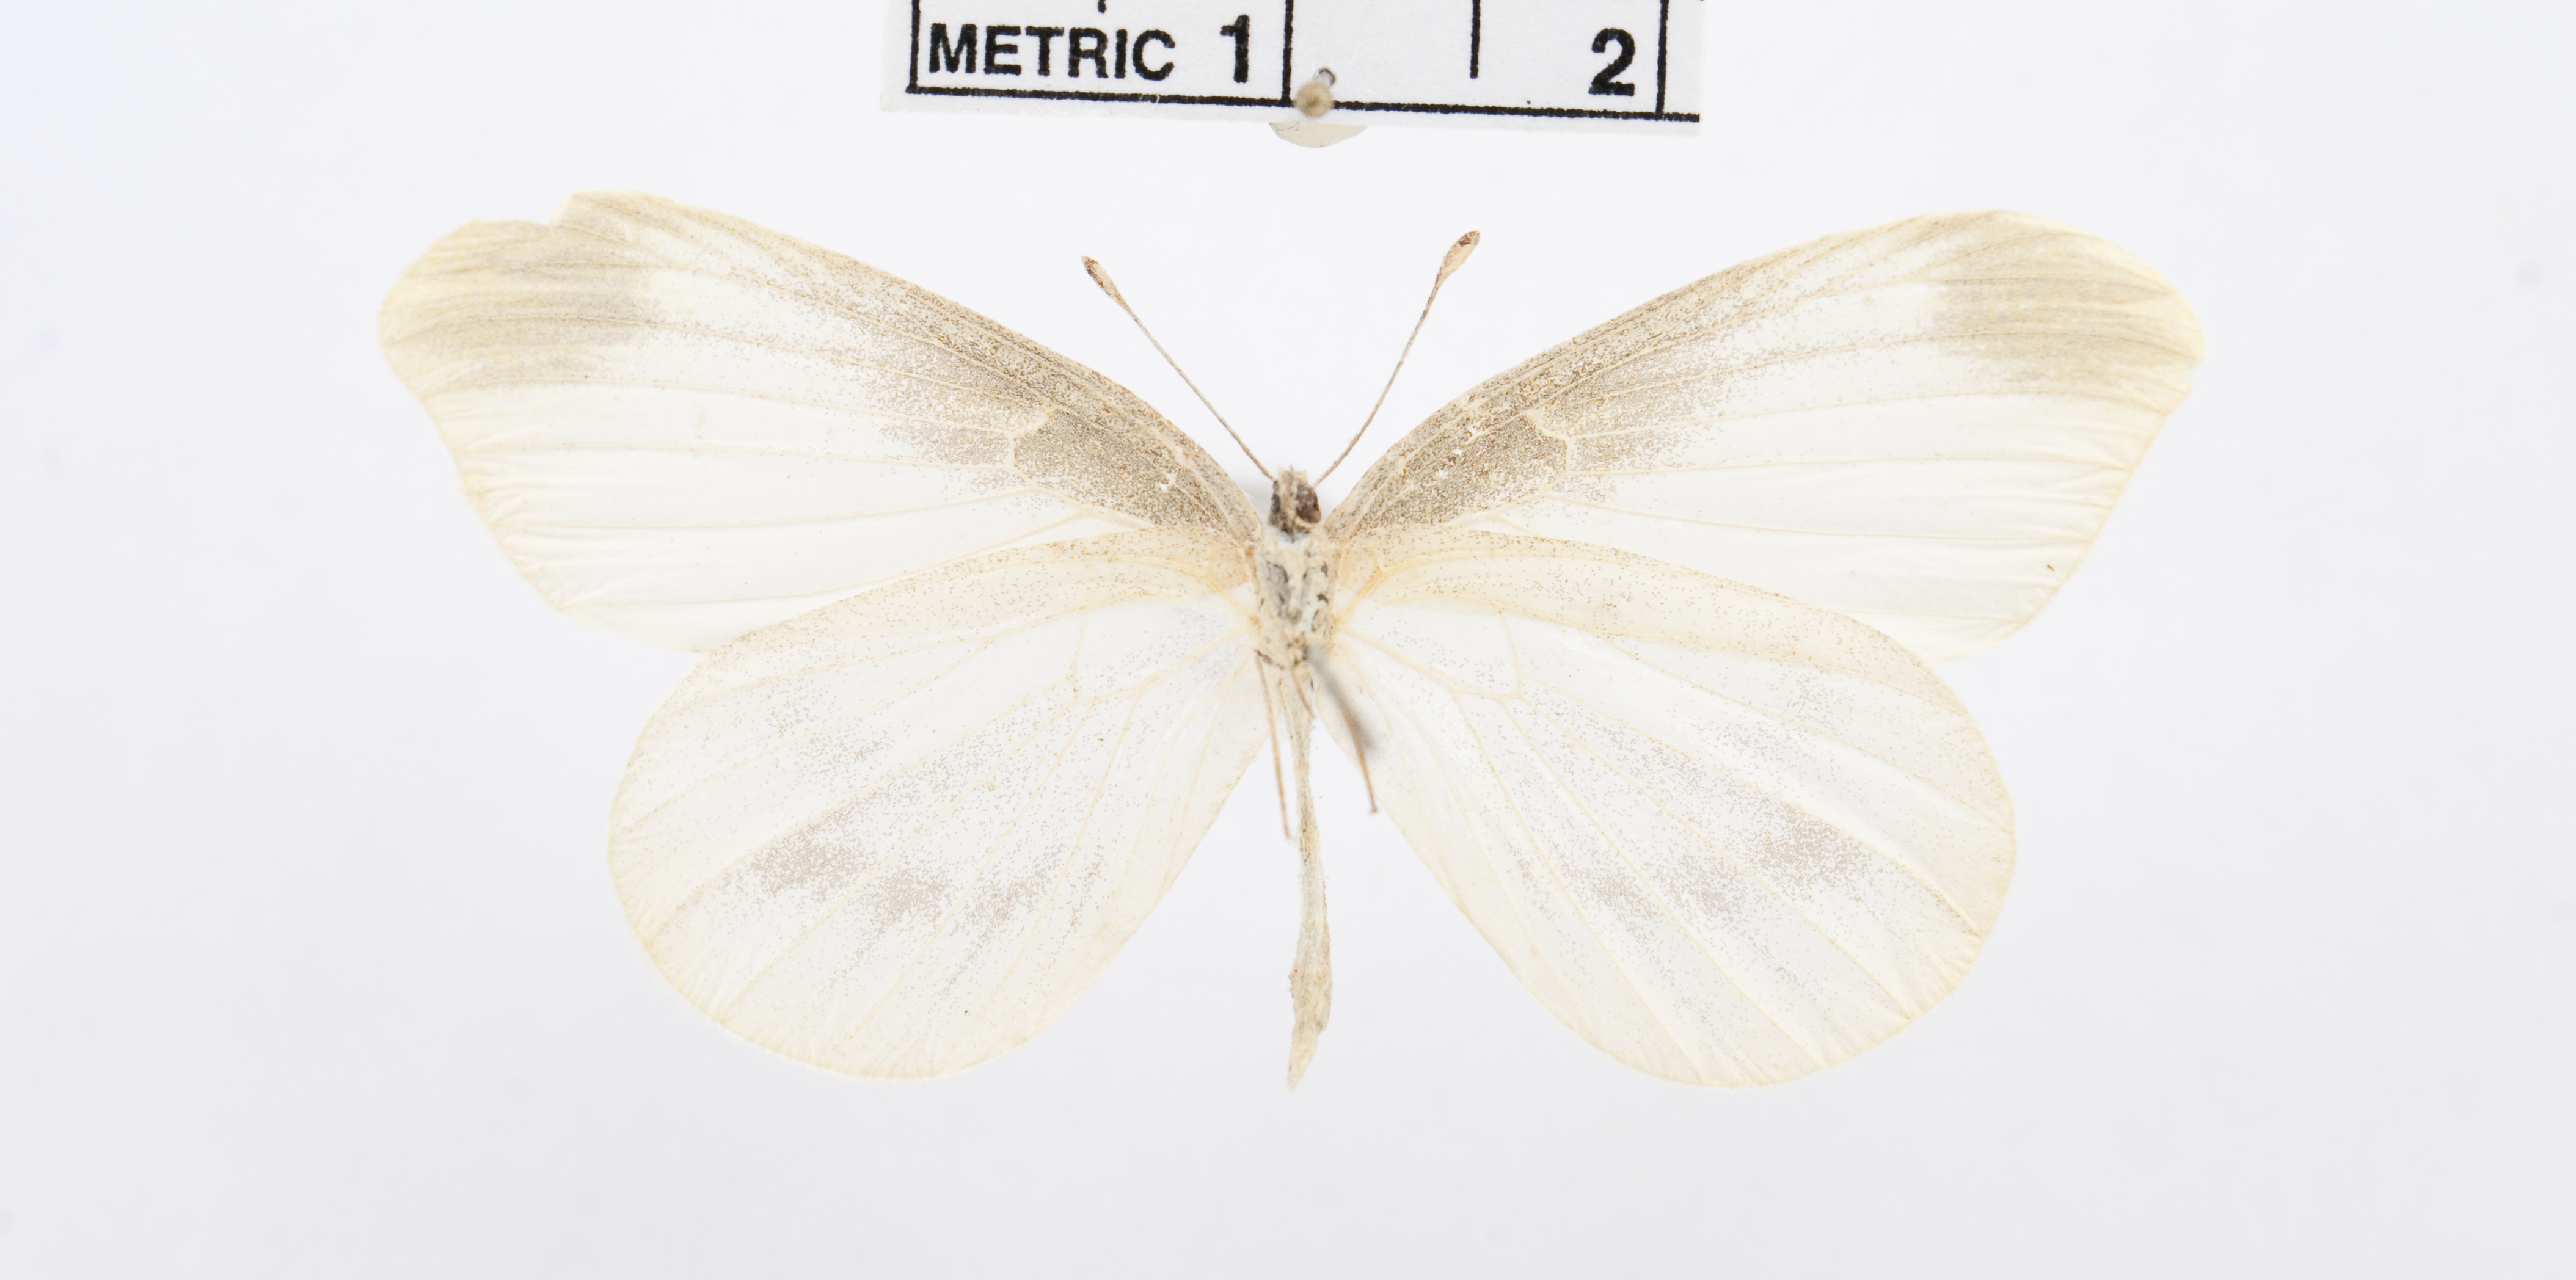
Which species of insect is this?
Leptidea gigantea
